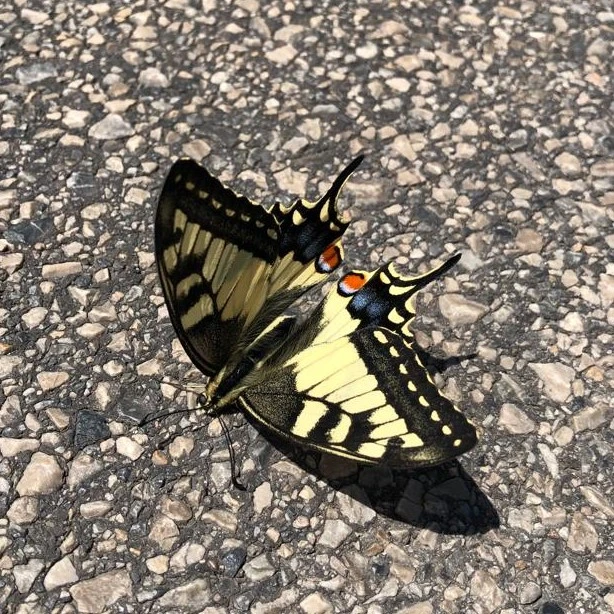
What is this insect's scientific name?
Papilio machaon
